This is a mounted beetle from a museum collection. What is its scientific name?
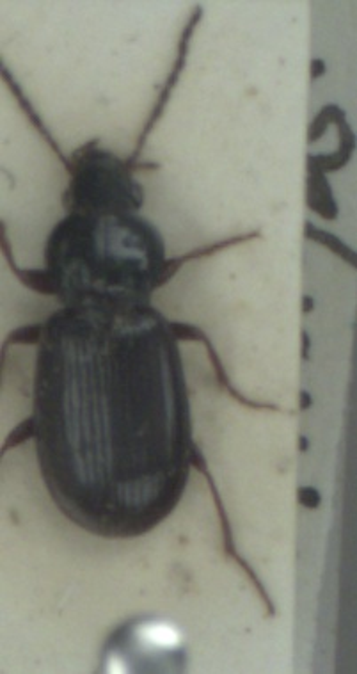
Pterostichus strenuus
